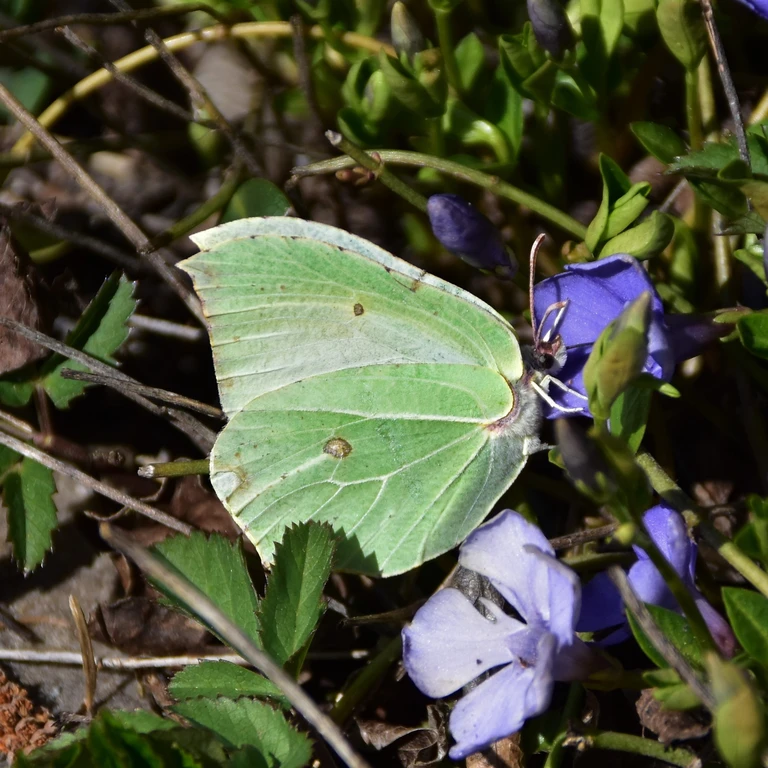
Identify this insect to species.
Gonepteryx rhamni
